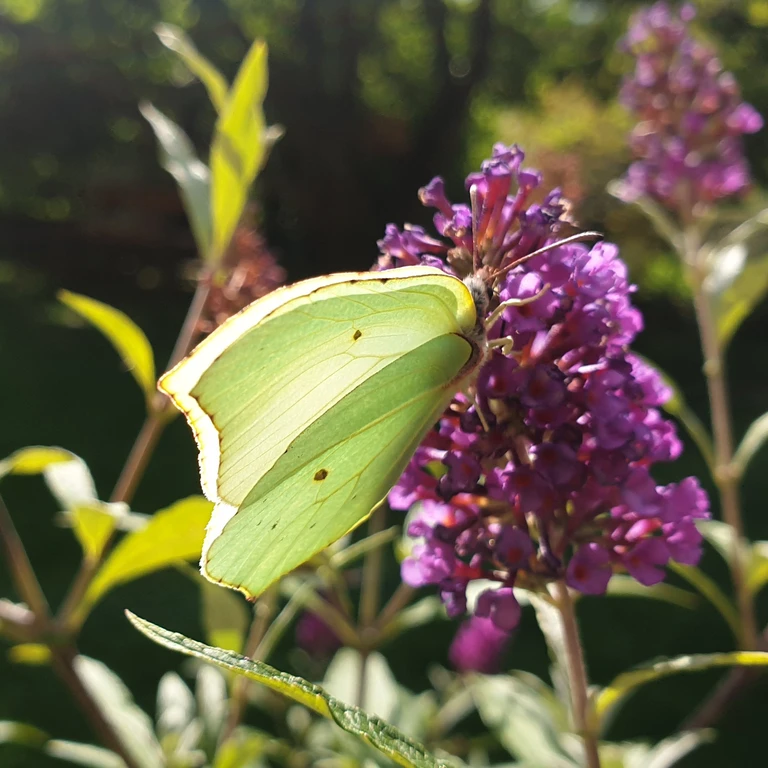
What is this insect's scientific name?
Gonepteryx rhamni
